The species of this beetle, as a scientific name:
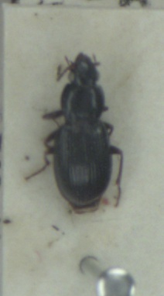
Pterostichus diligens
